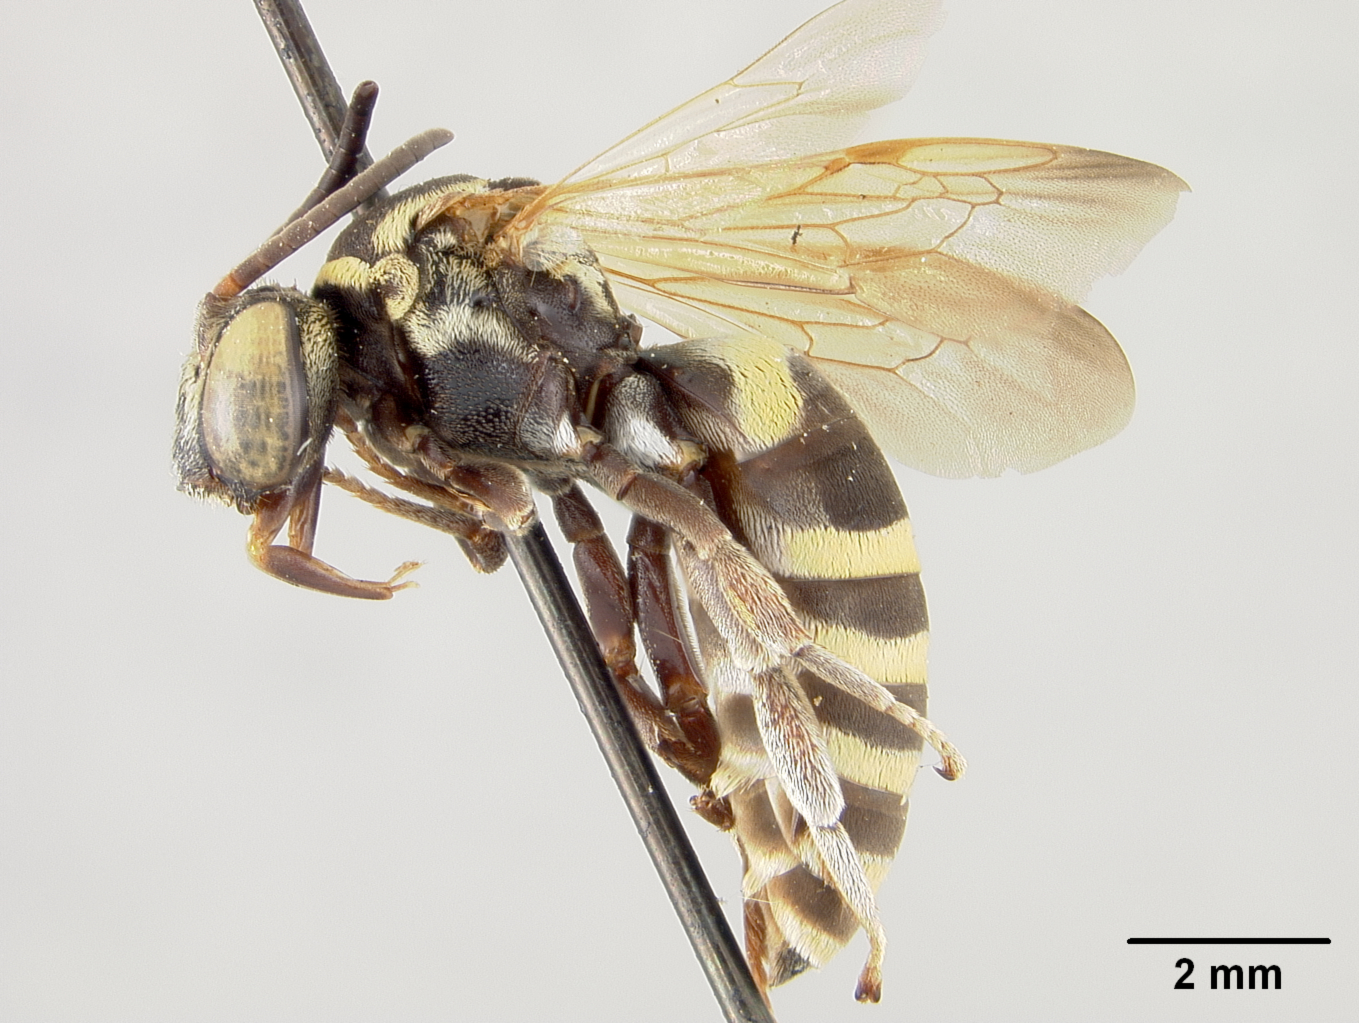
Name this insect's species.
Epeolus rugulosus
